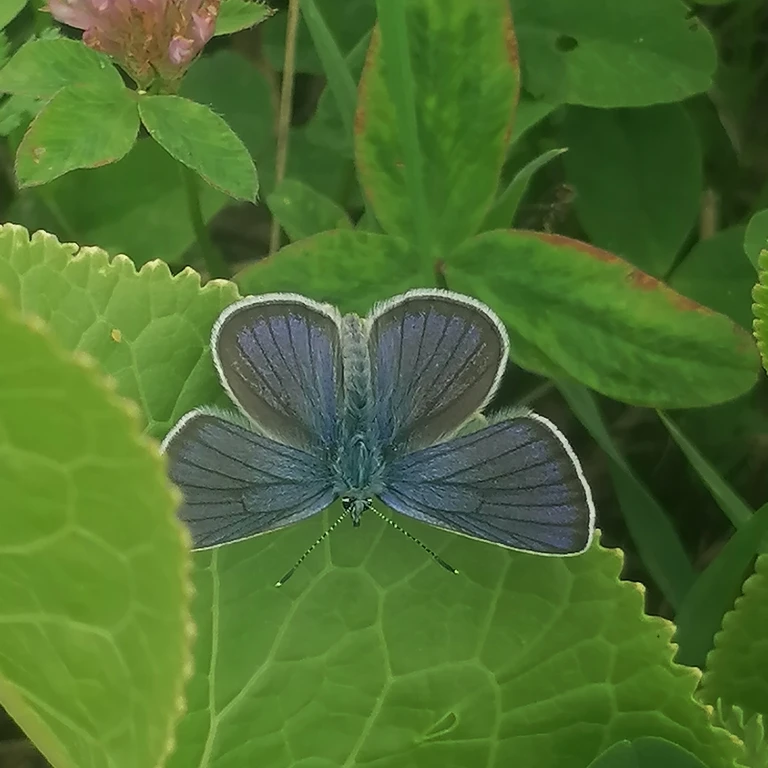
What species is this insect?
Cyaniris semiargus
